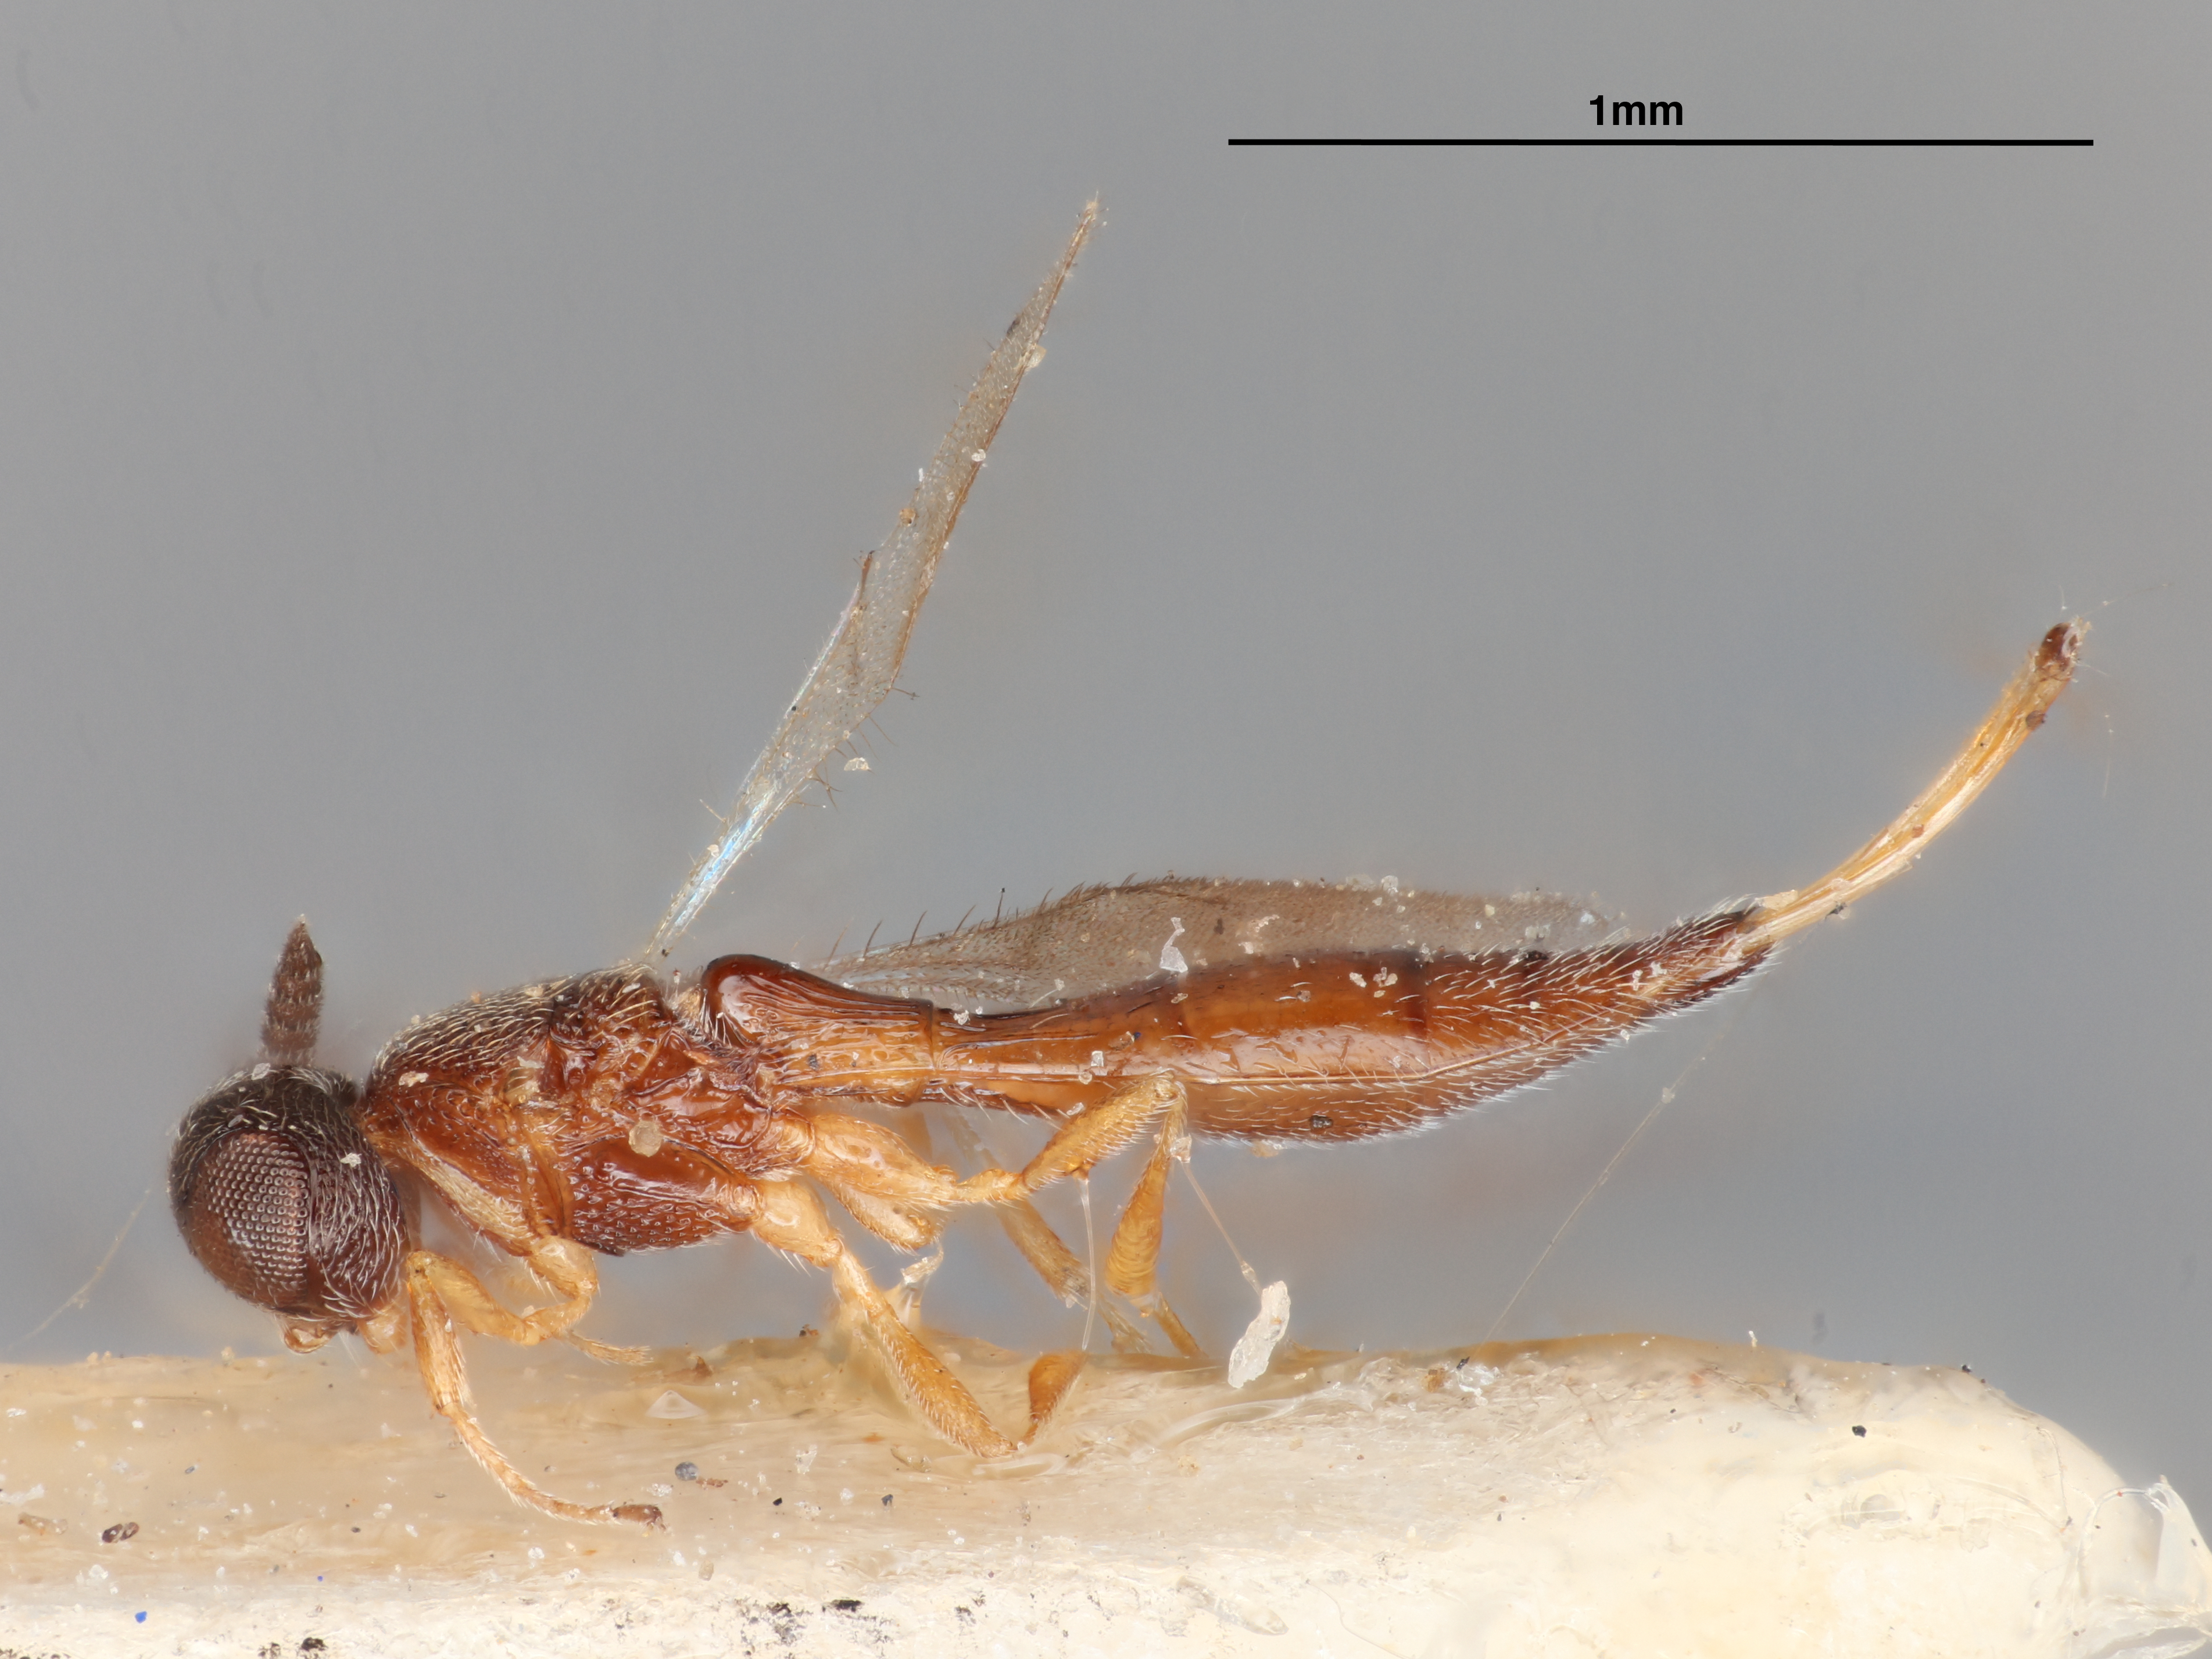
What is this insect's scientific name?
Probaryconus cauverycus
